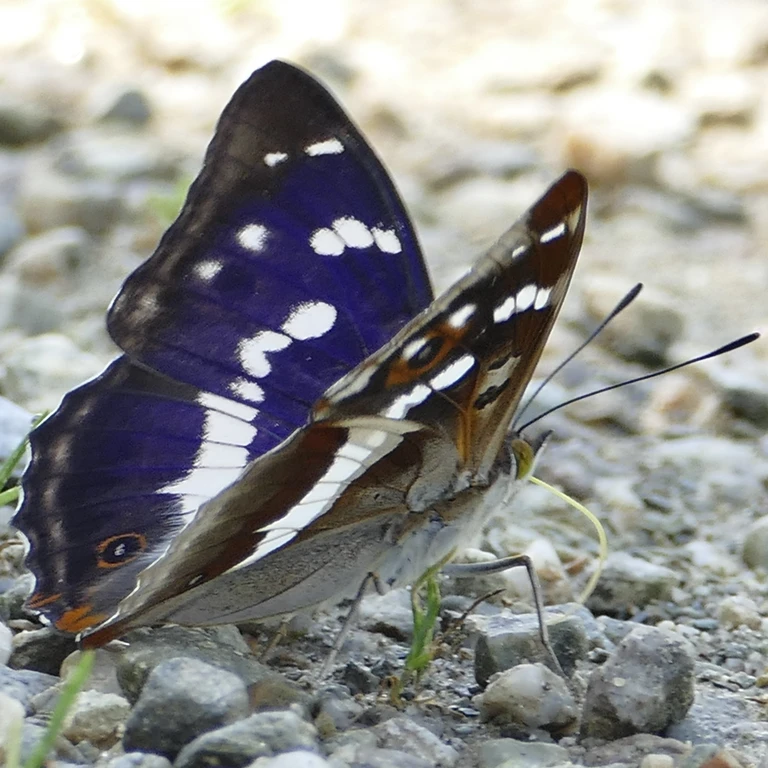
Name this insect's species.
Apatura iris
